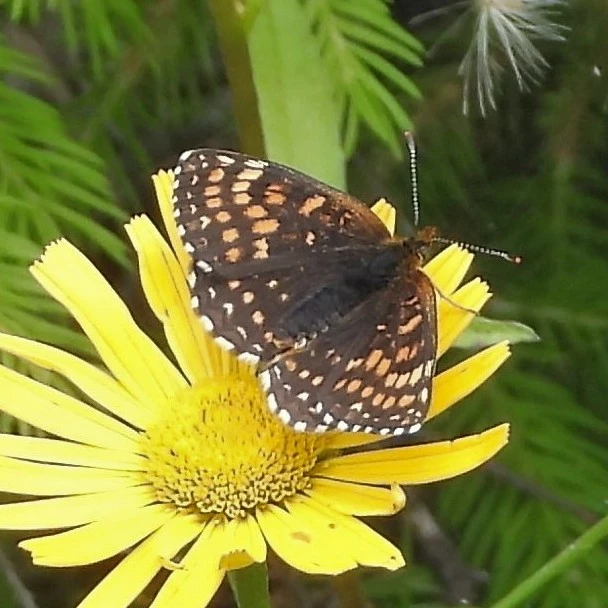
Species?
Melitaea diamina
